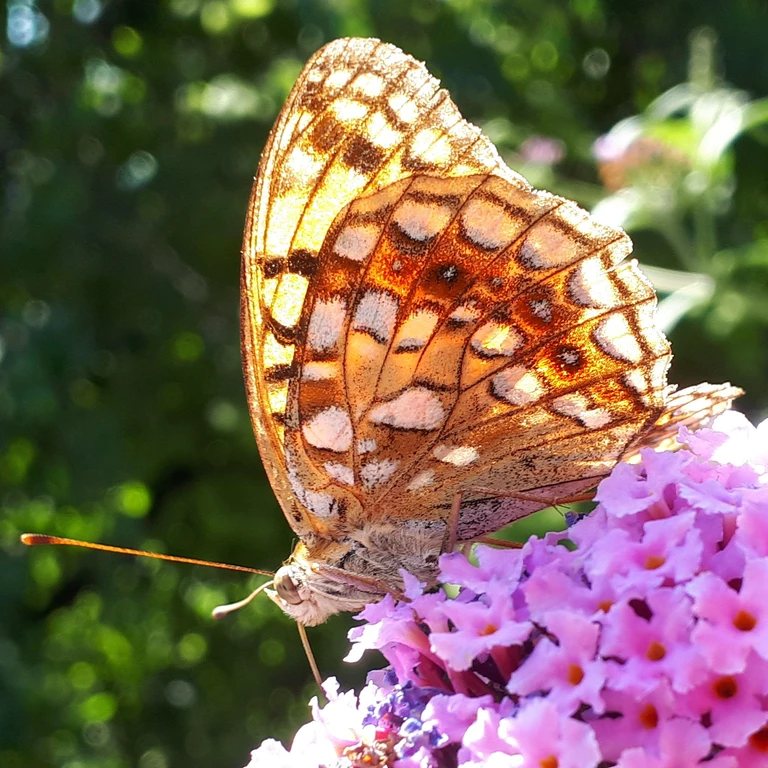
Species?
Fabriciana adippe
